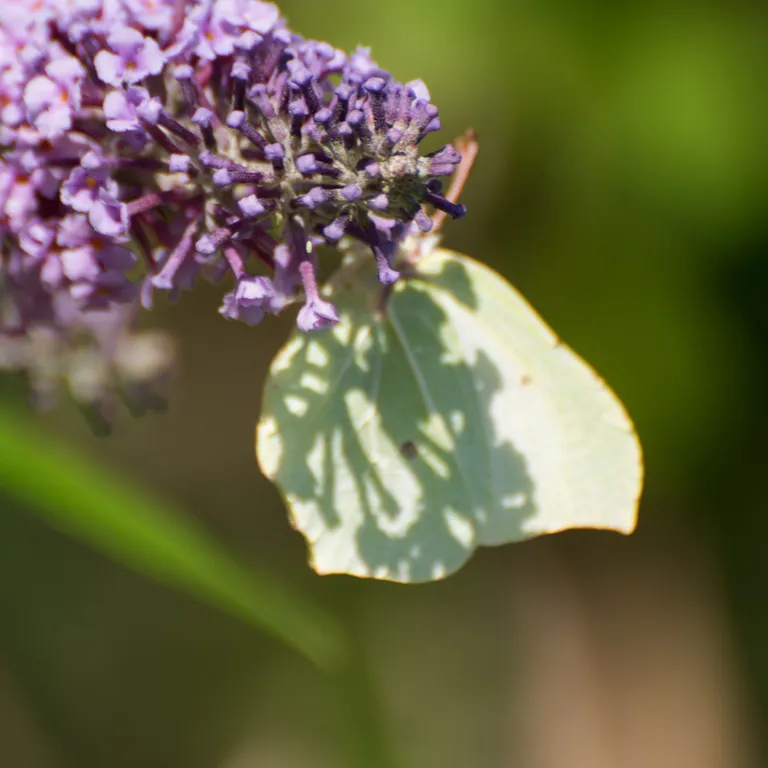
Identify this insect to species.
Gonepteryx rhamni
